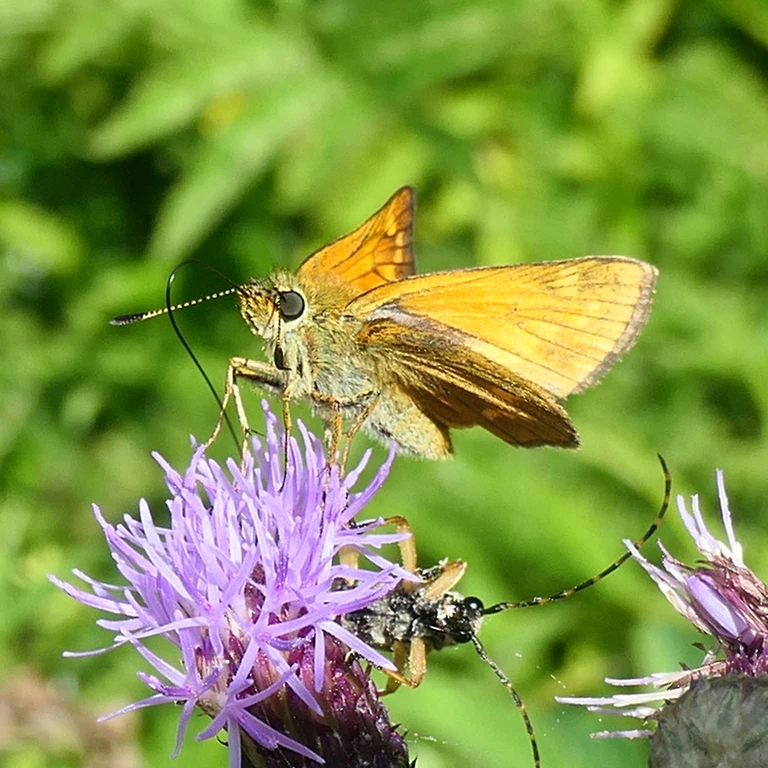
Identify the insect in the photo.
Ochlodes sylvanus (also Ochlodes venata)
